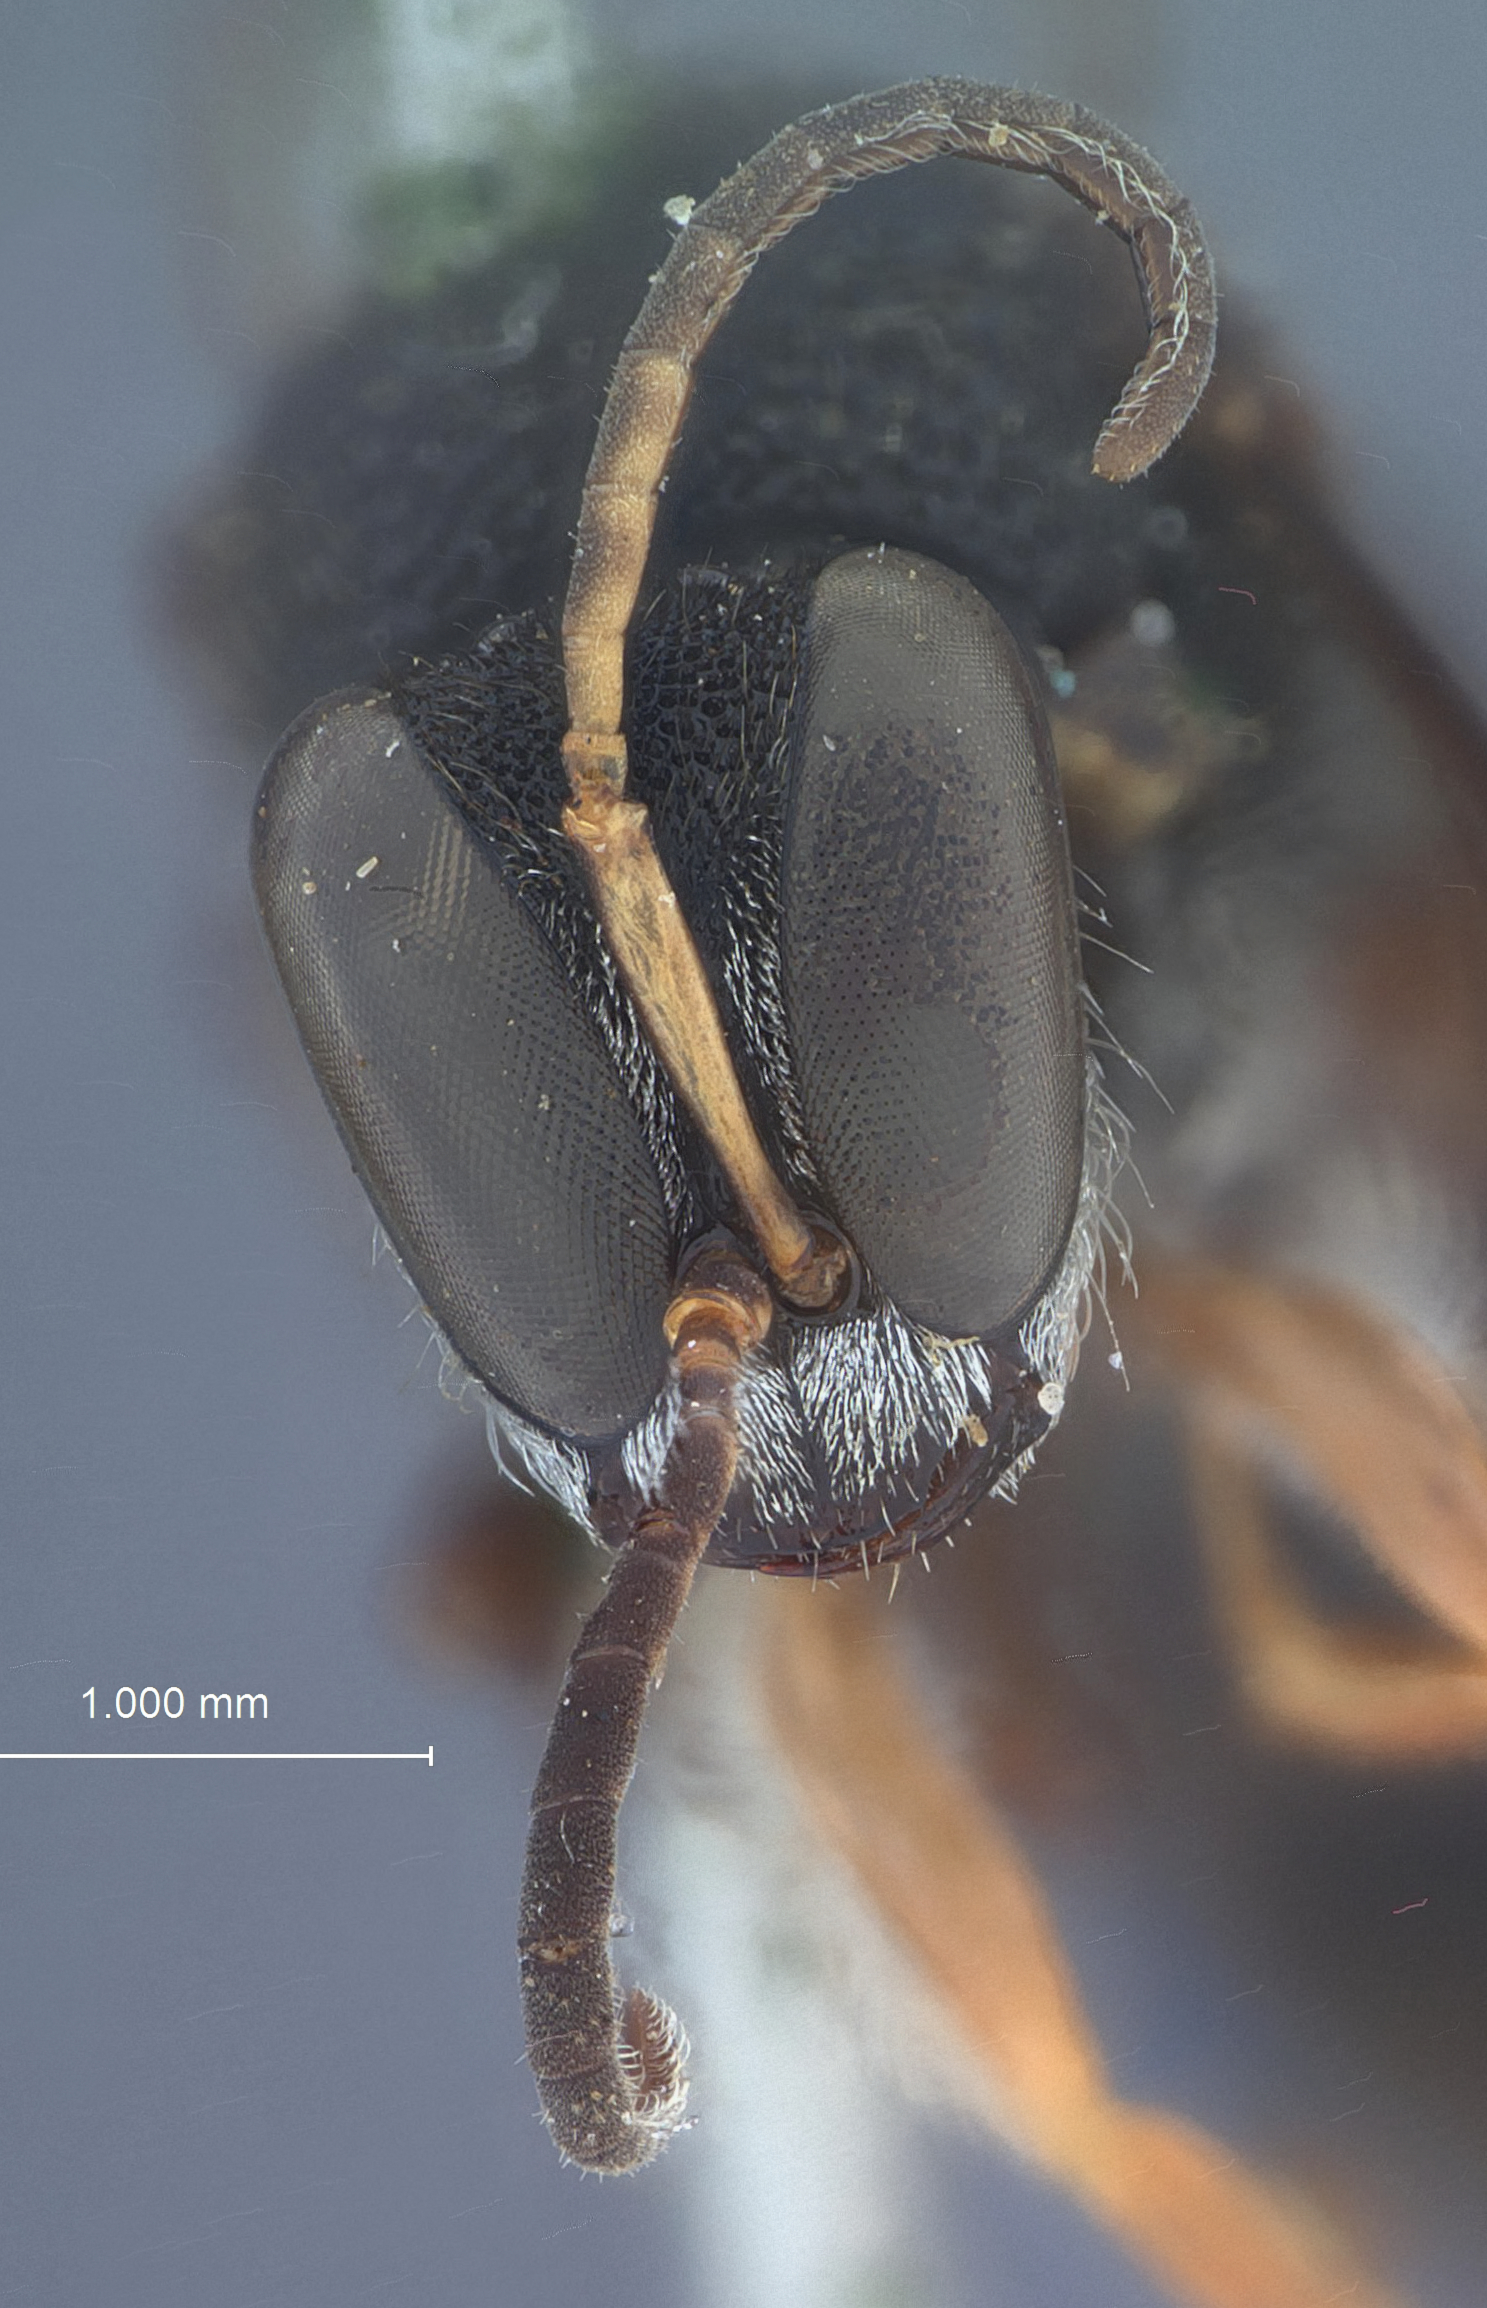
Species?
Lestica consolator
